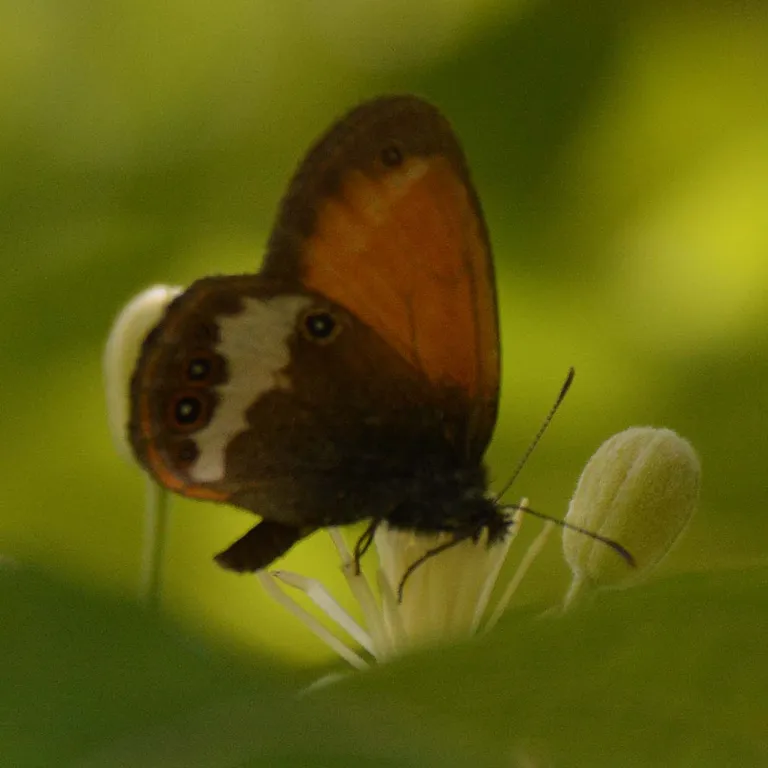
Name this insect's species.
Coenonympha arcania
